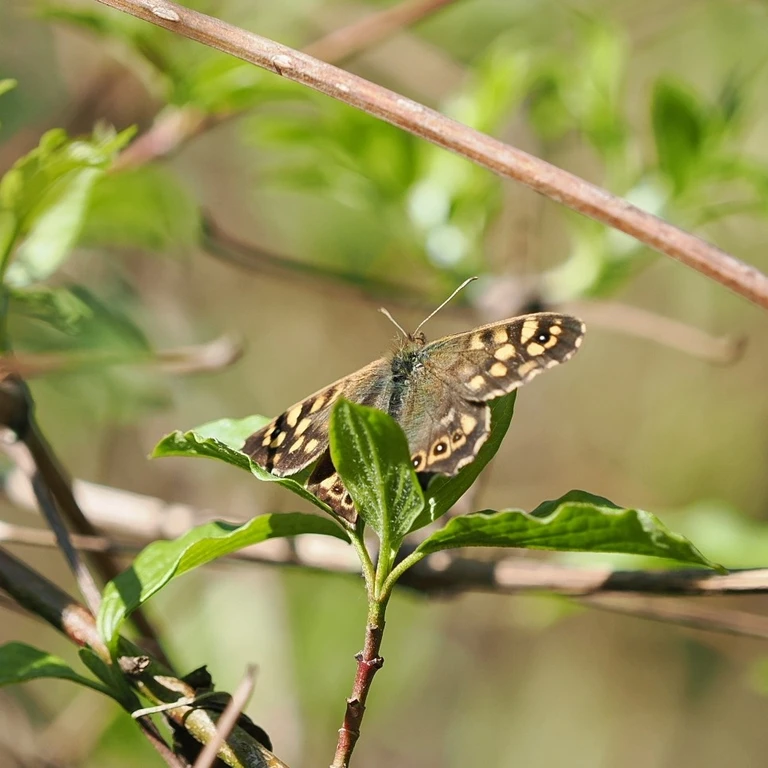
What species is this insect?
Pararge aegeria
